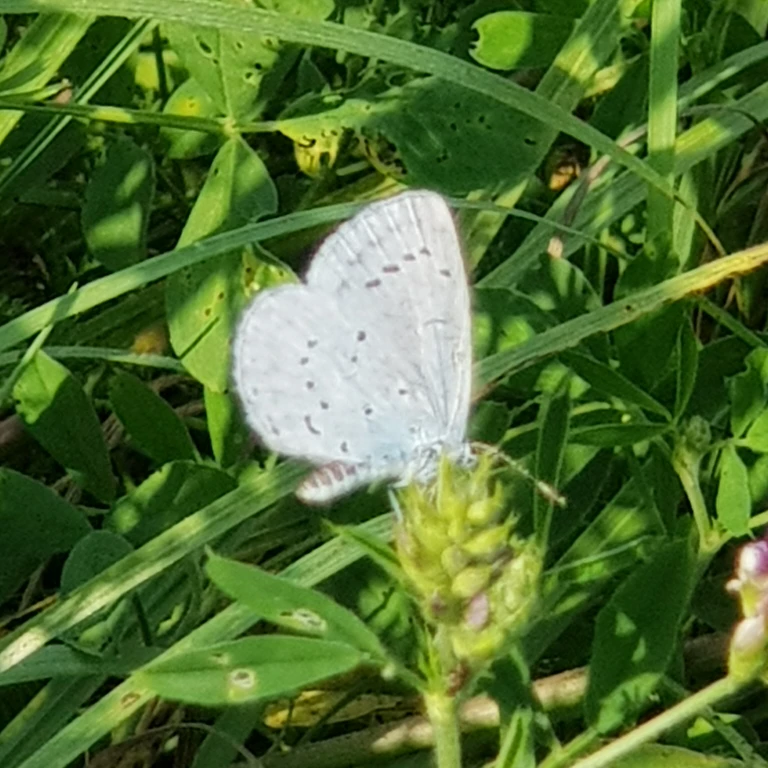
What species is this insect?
Celastrina argiolus
